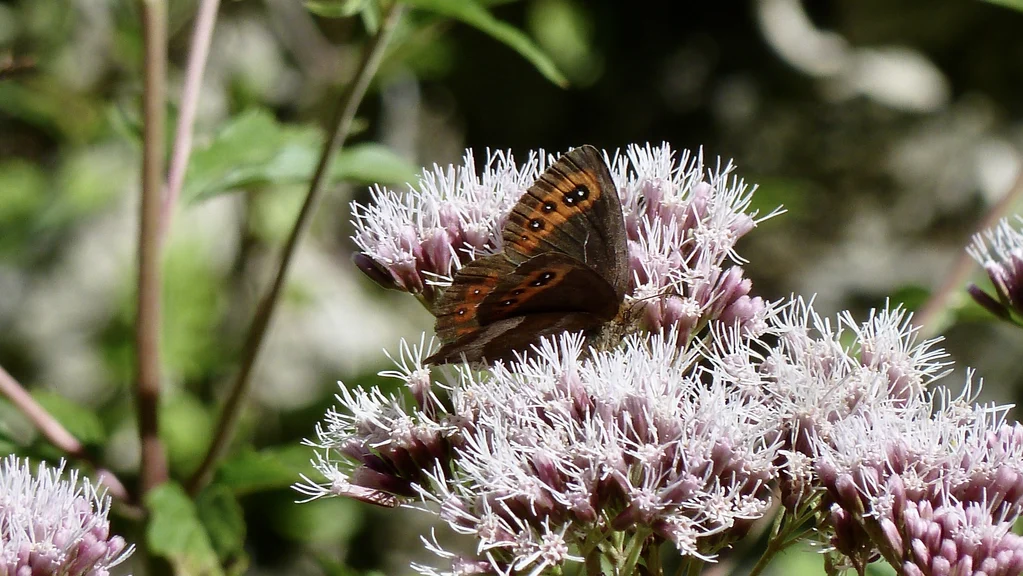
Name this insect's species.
Erebia aethiops
